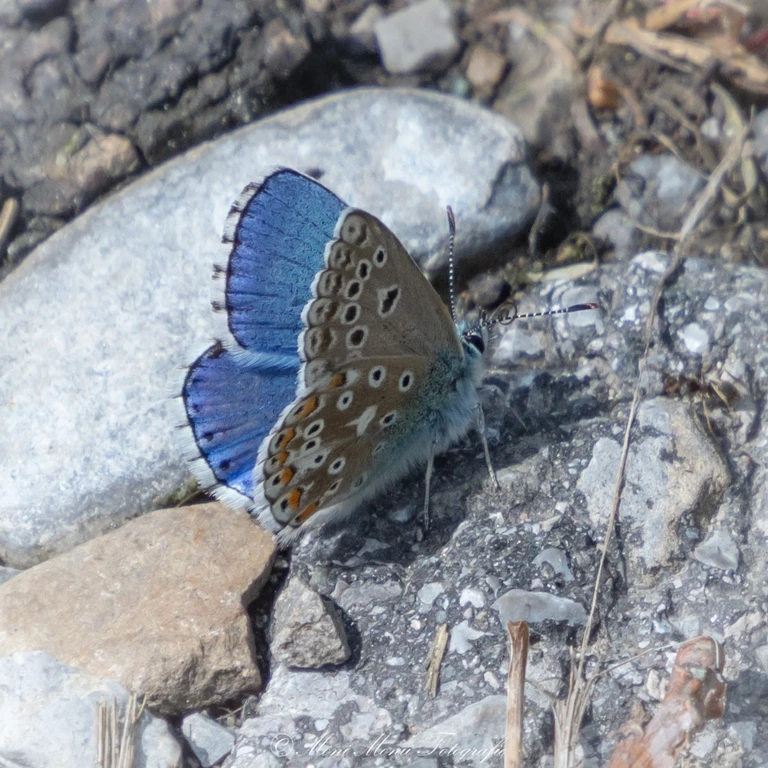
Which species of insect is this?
Lysandra bellargus
